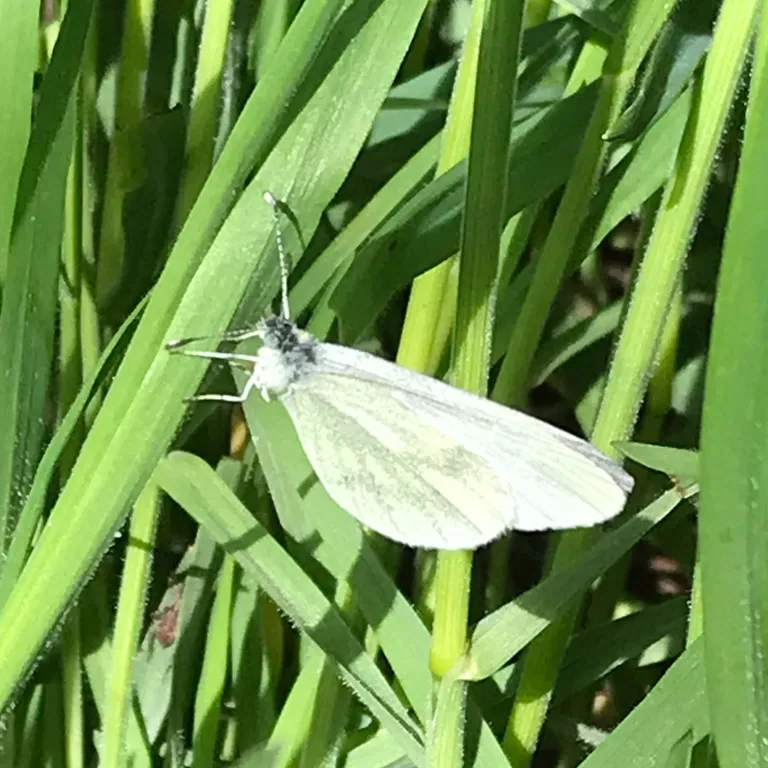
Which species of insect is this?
Leptidea sinapis/juvernica
